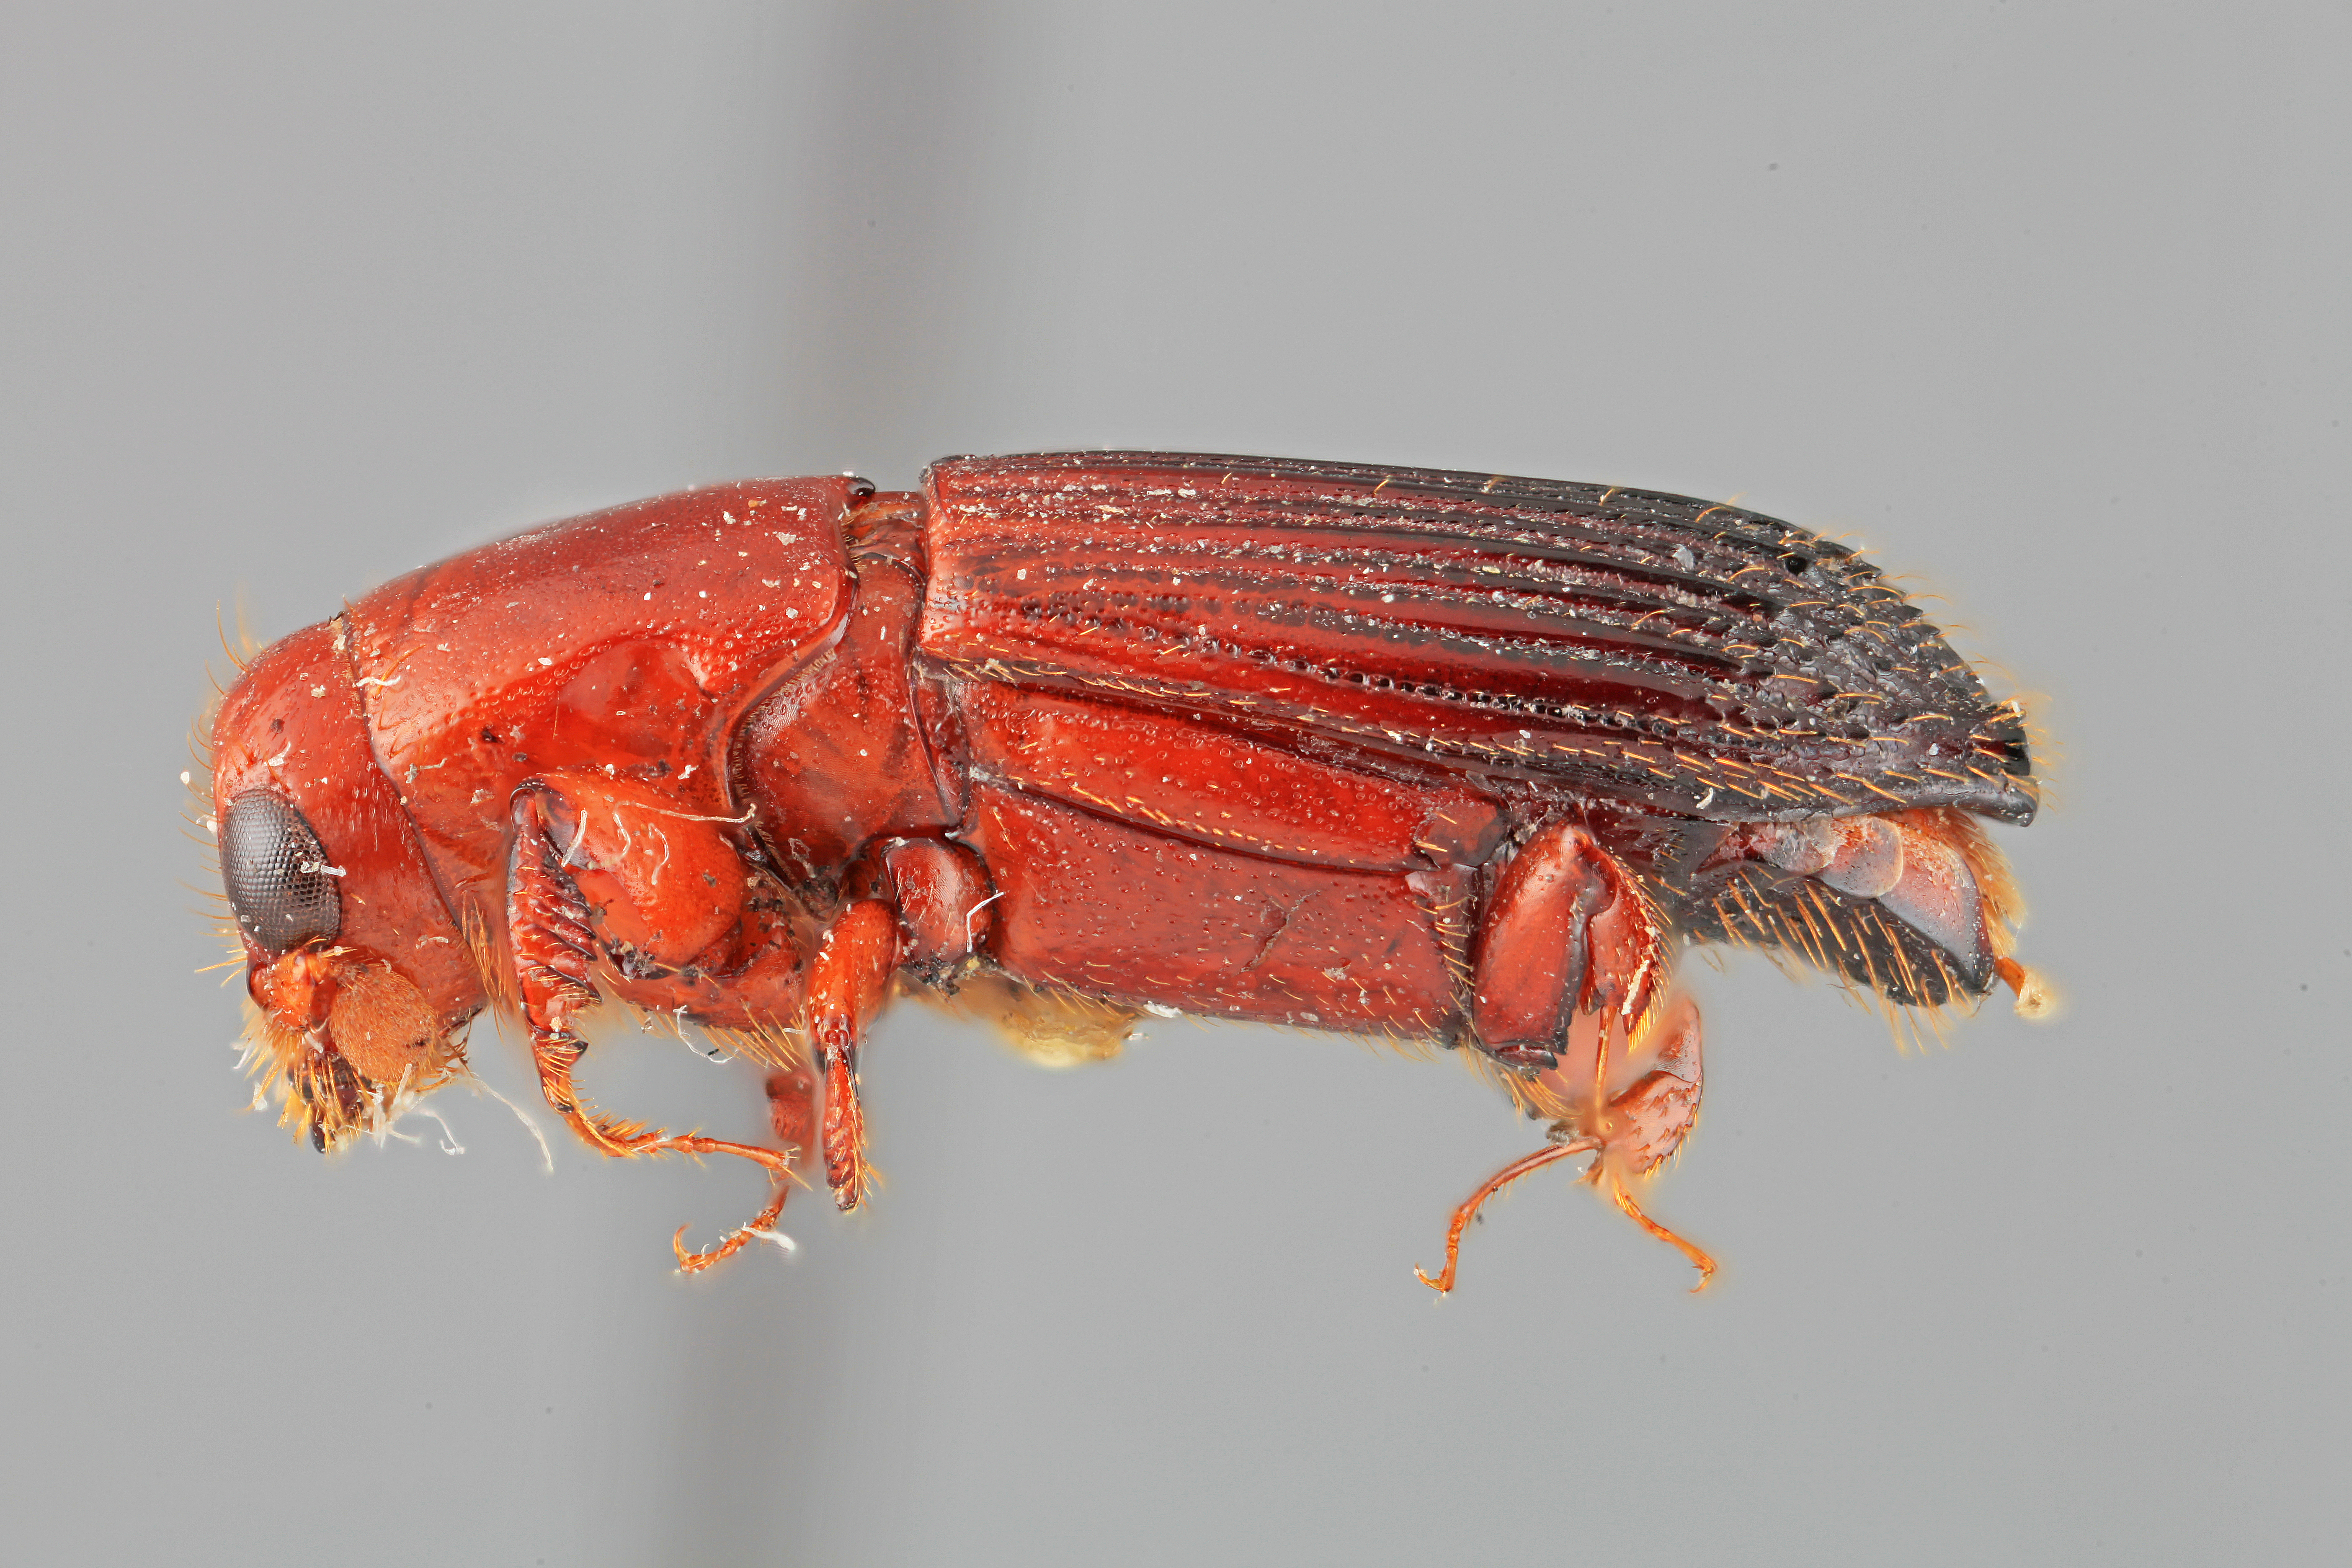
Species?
Platypus liraticus
